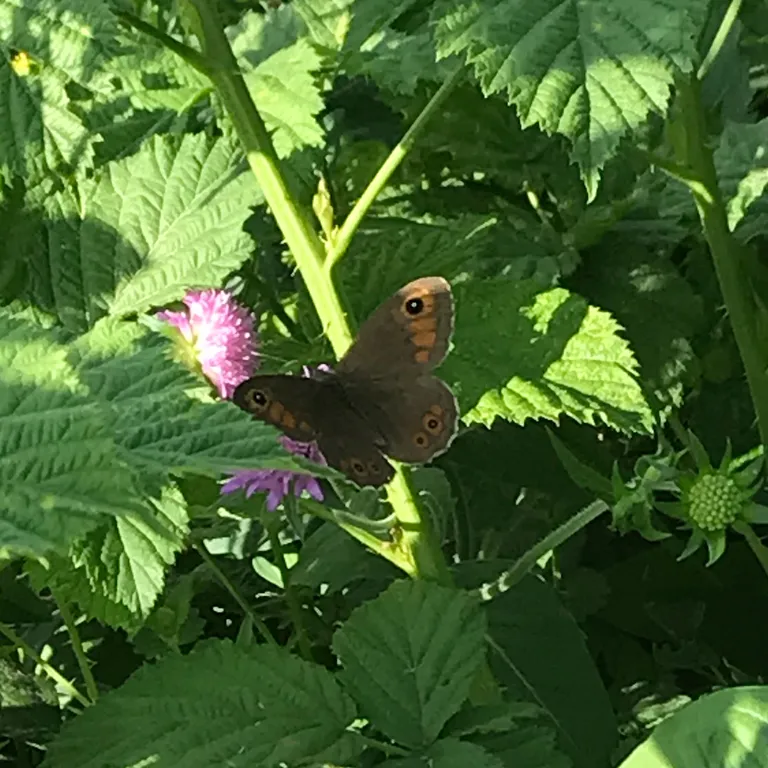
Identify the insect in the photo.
Lasiommata maera (also Pararge maera)
